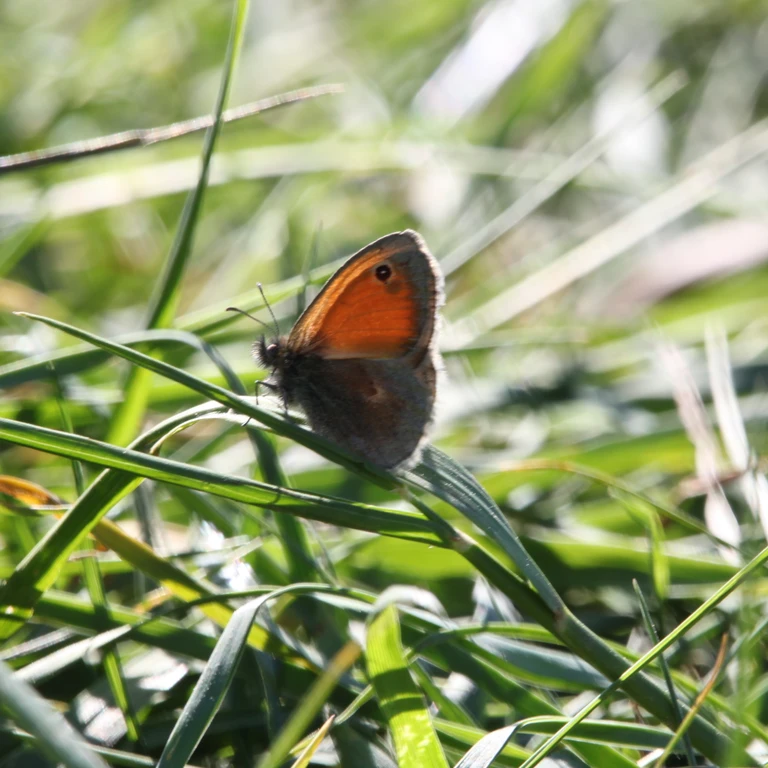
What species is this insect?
Coenonympha pamphilus
